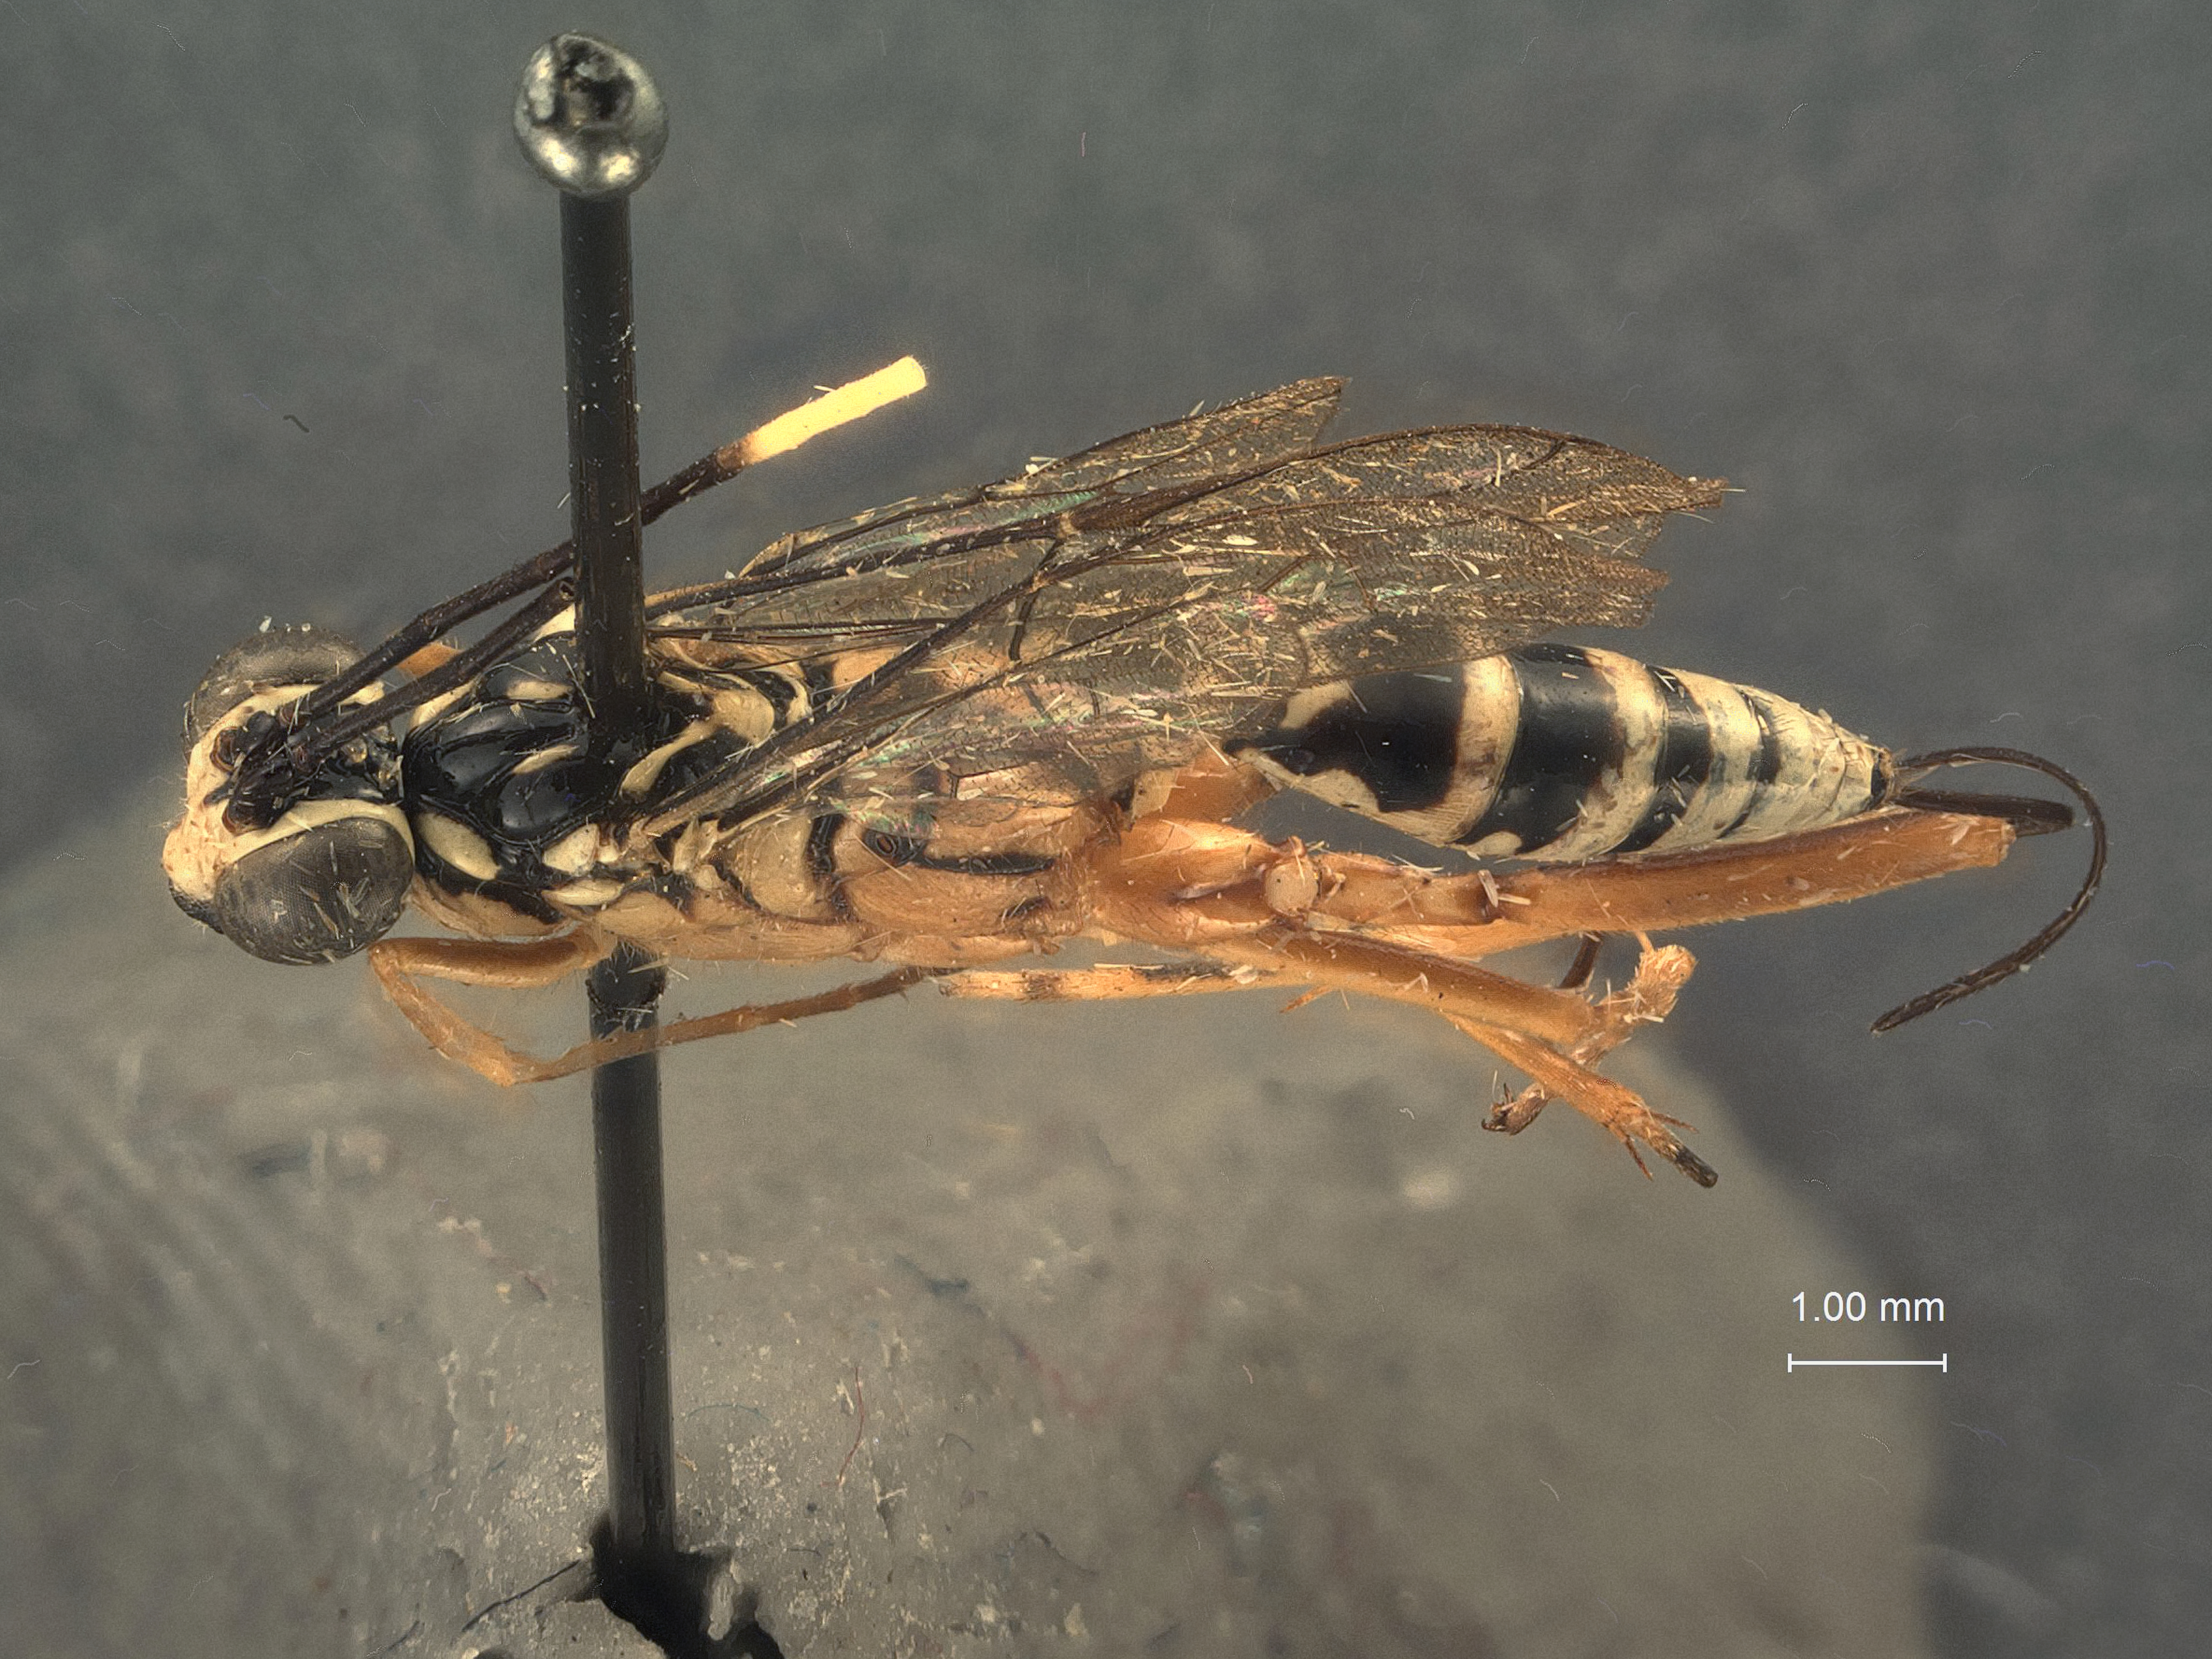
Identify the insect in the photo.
Polycyrtus triangularis
